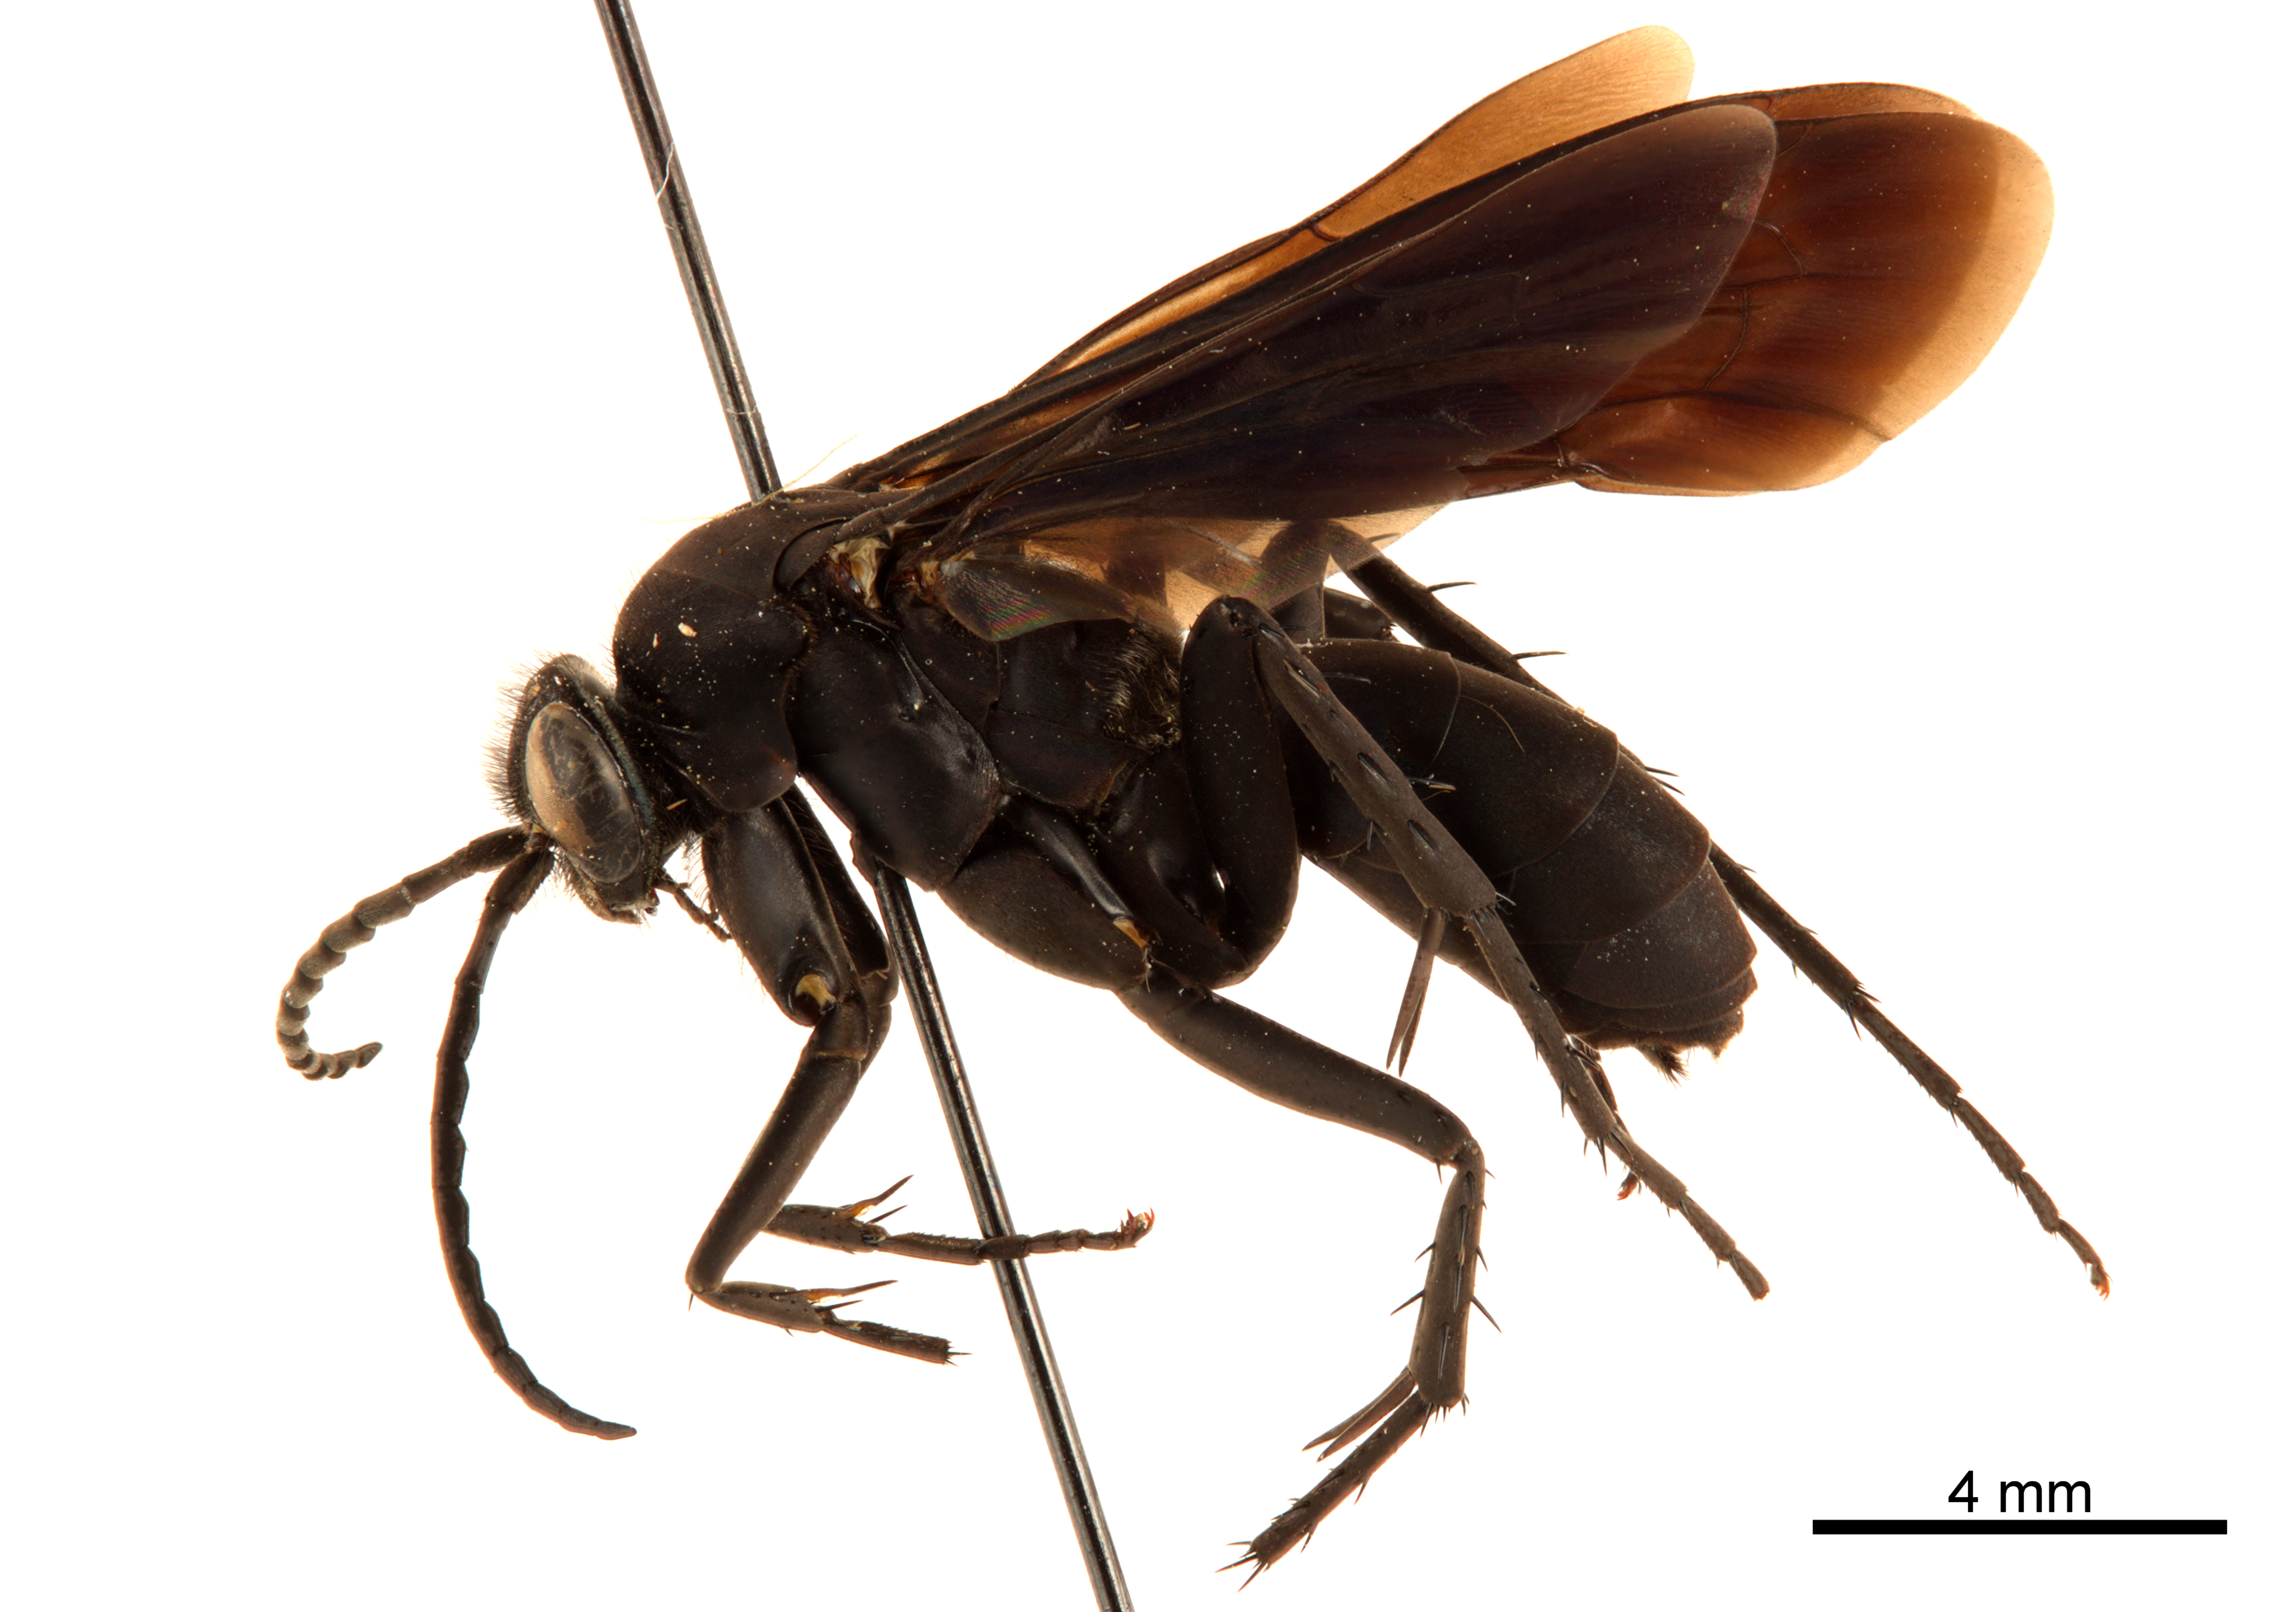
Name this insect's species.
Paracyphononyx funereus
